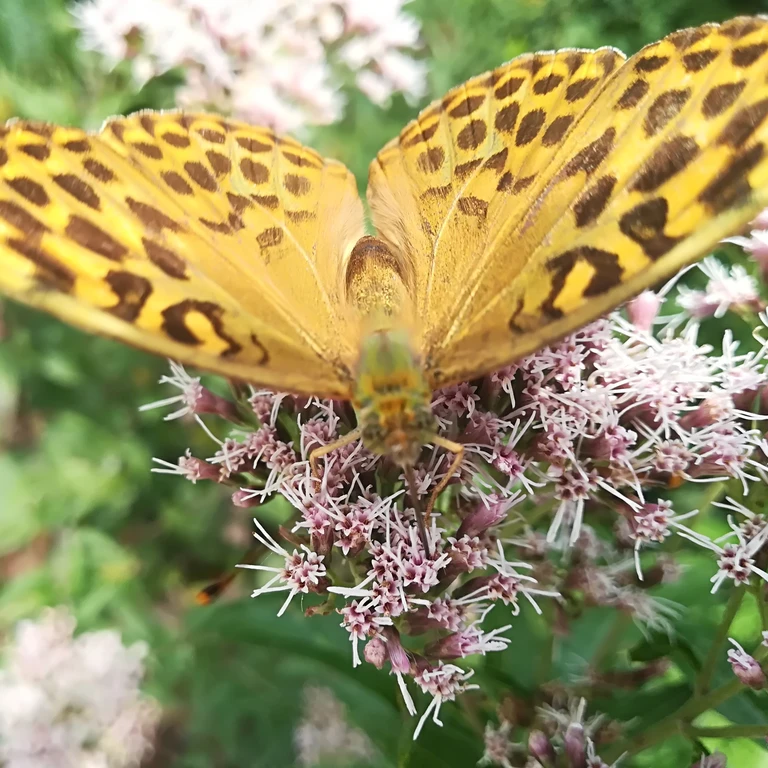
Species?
Argynnis paphia
